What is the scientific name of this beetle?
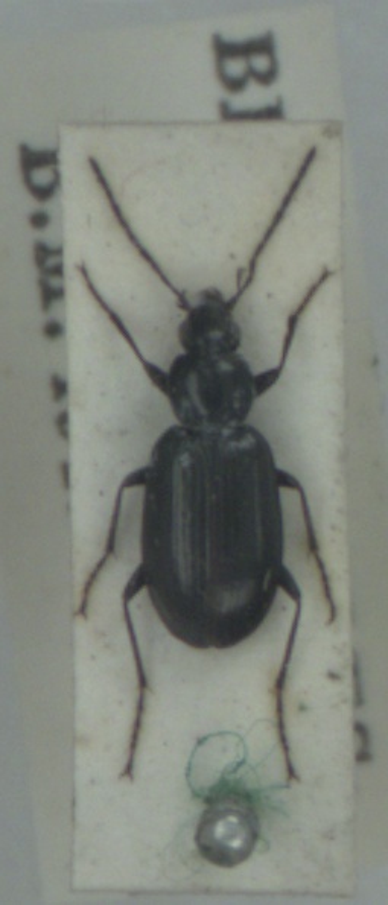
Agonum gracile
